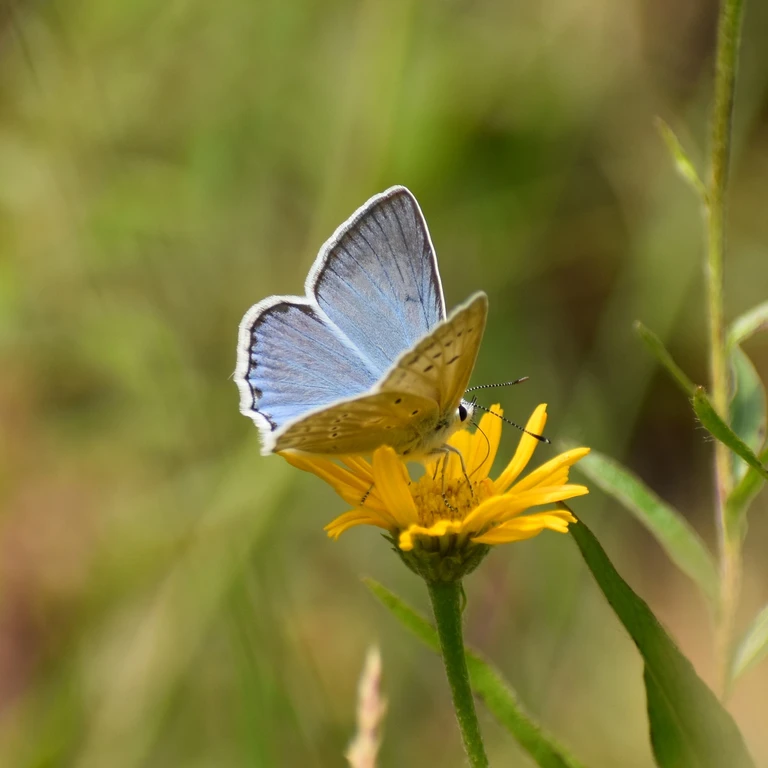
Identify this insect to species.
Polyommatus daphnis
